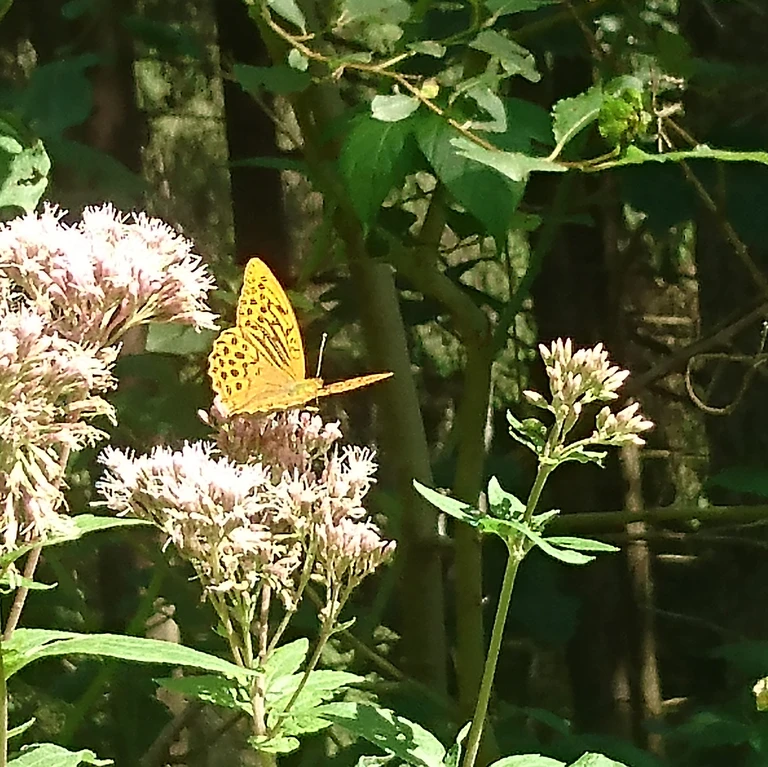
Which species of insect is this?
Argynnis paphia
